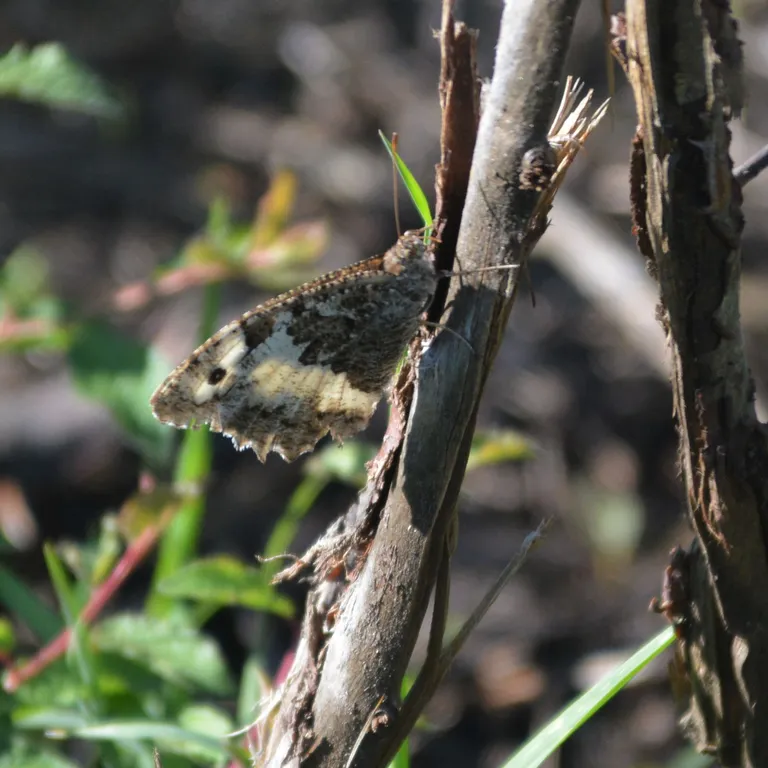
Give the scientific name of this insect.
Brintesia circe
